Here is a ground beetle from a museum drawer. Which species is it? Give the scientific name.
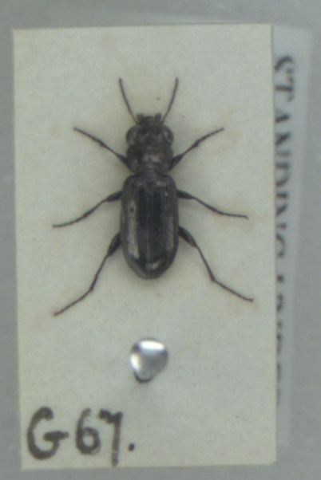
Notiophilus aquaticus
